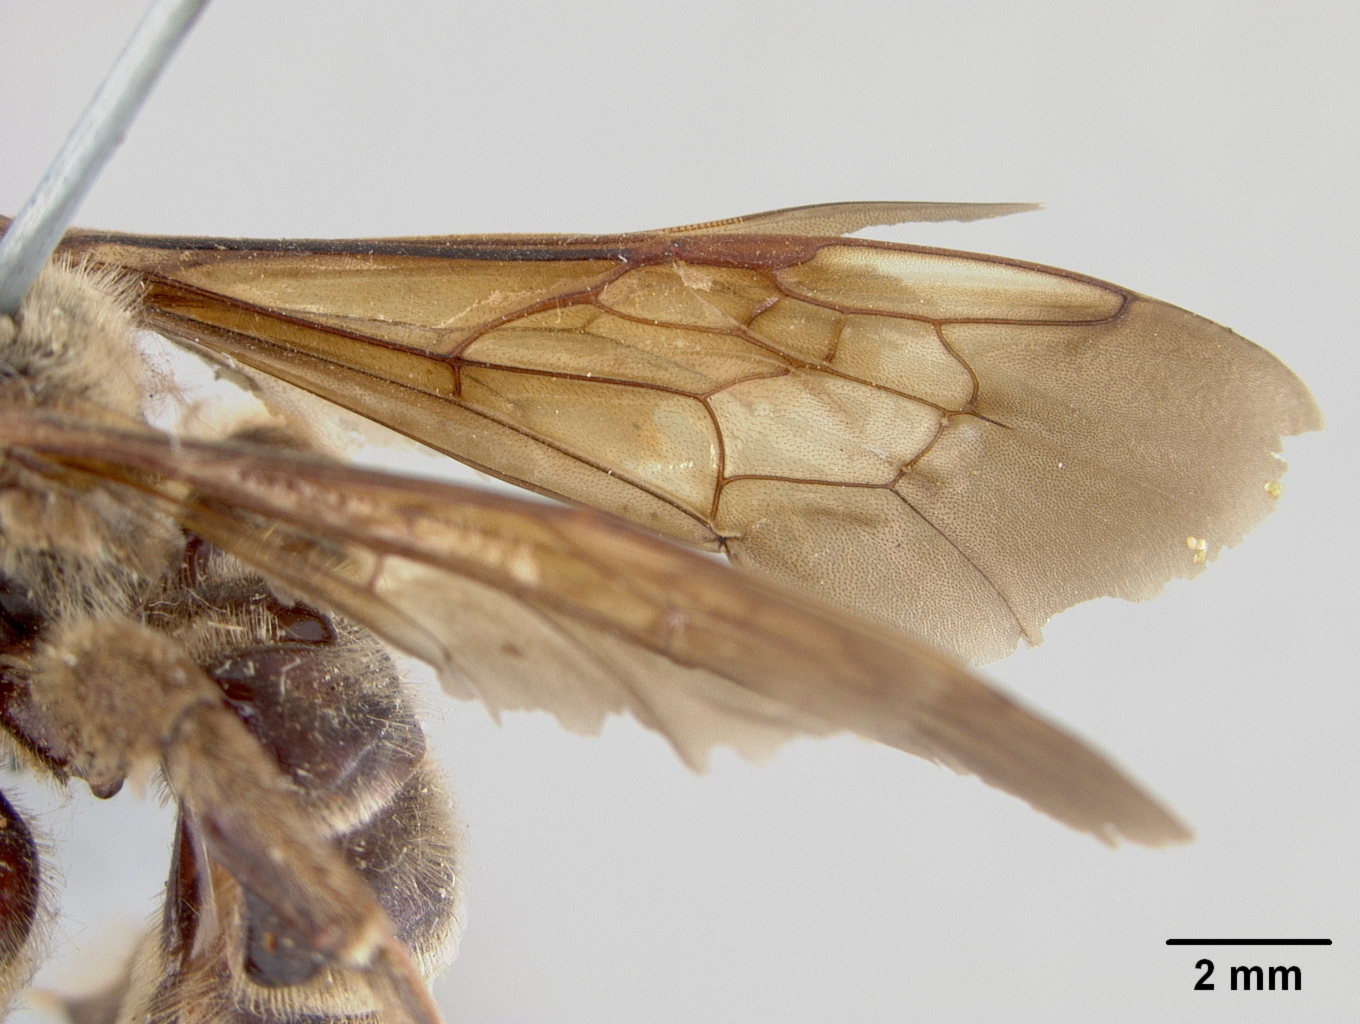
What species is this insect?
Dieunomia xerophila
